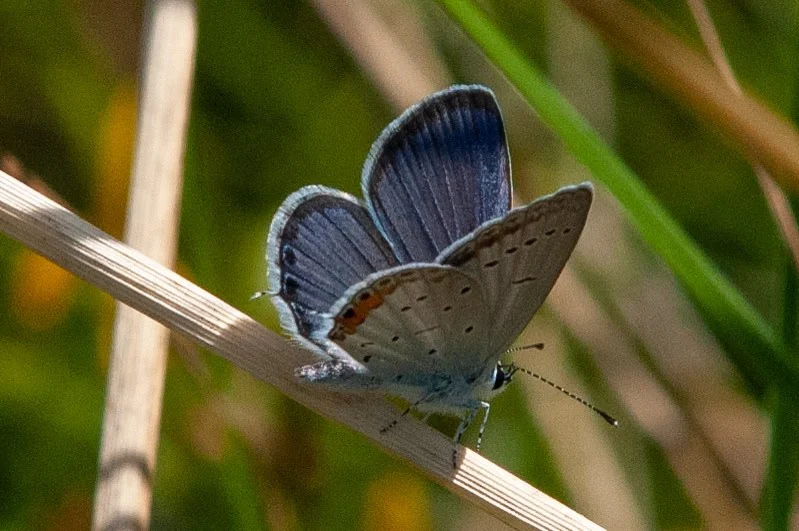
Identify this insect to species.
Cupido argiades (also Elkalyce argiades)
